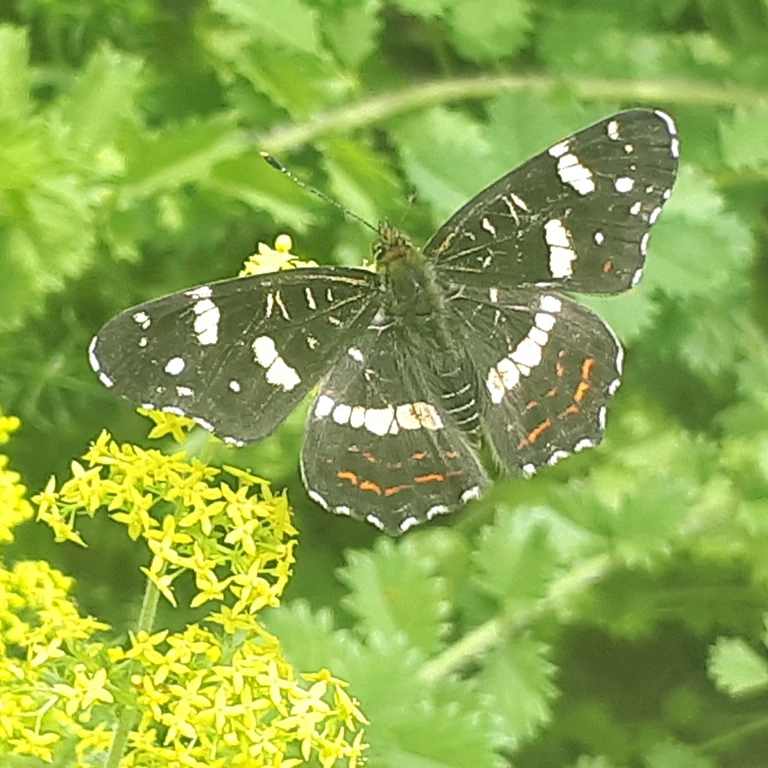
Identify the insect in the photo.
Araschnia levana
